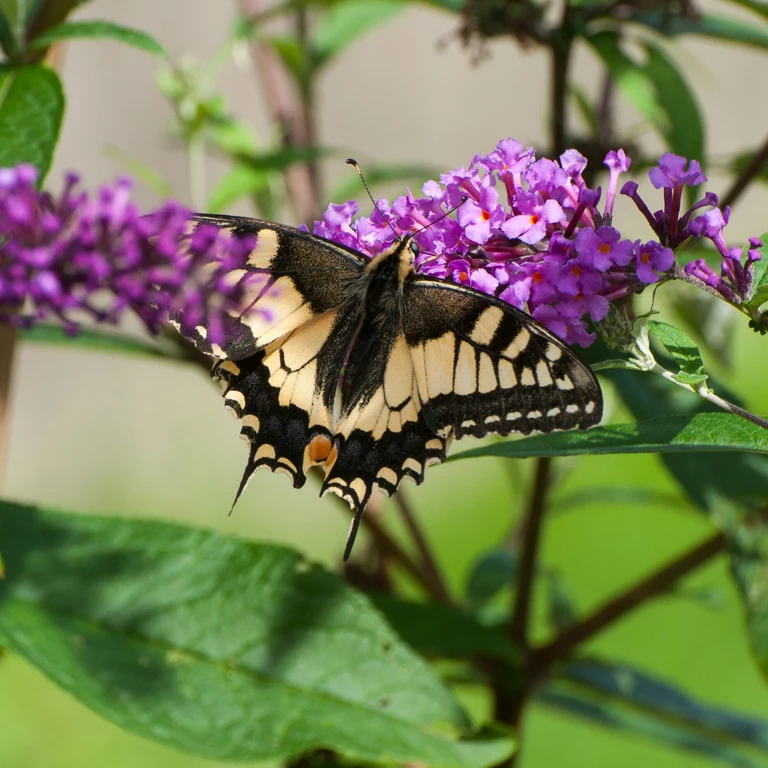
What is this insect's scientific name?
Papilio machaon
